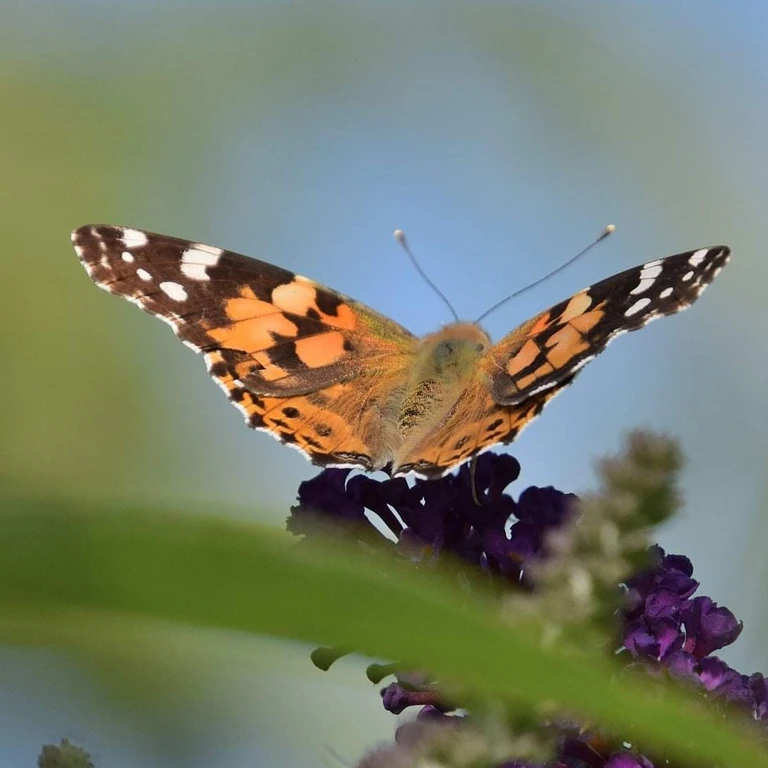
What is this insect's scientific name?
Vanessa cardui
